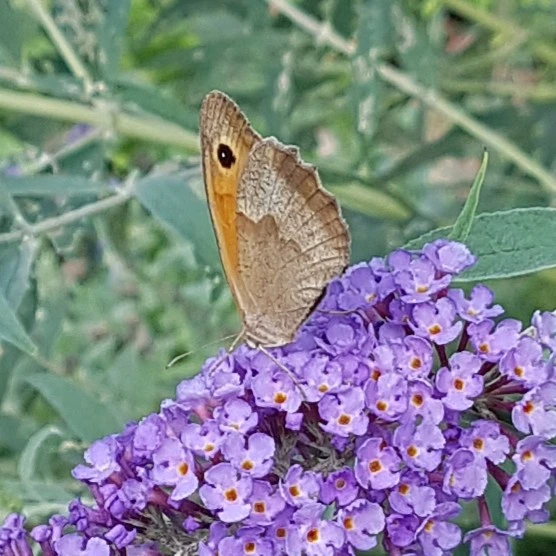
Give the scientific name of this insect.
Maniola jurtina
